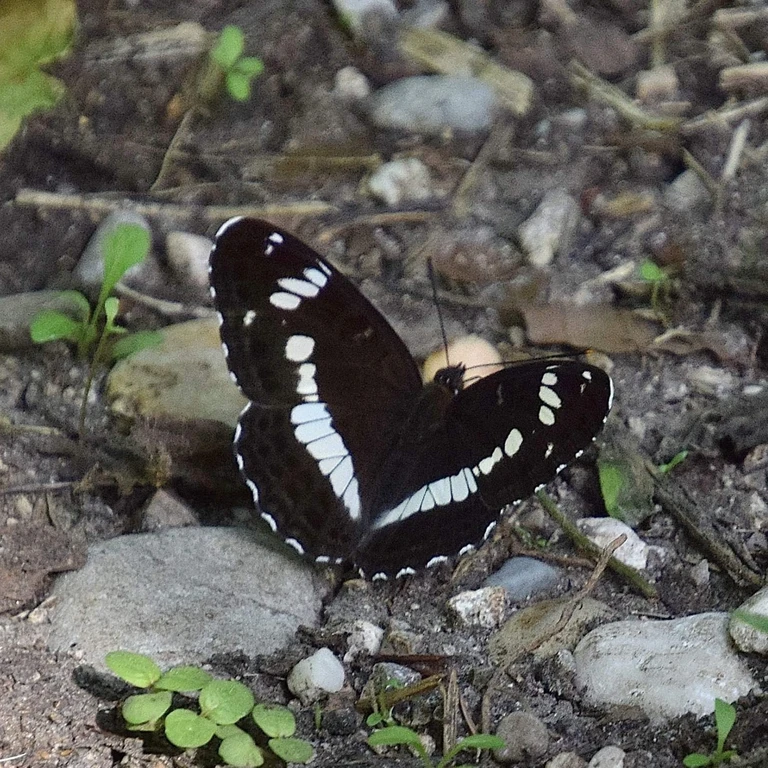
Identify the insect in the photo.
Limenitis camilla (also Ladoga camilla)
